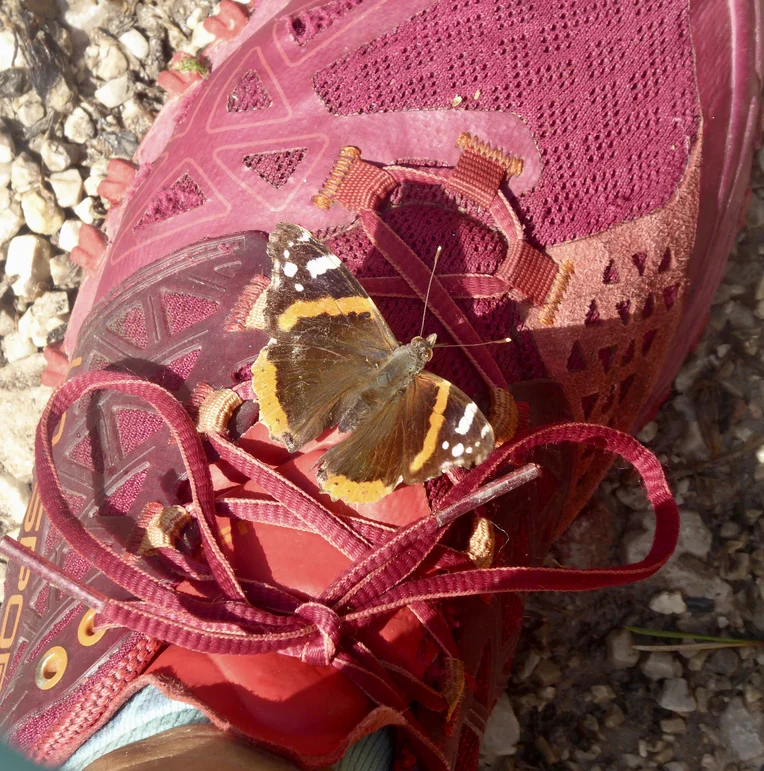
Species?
Vanessa atalanta
